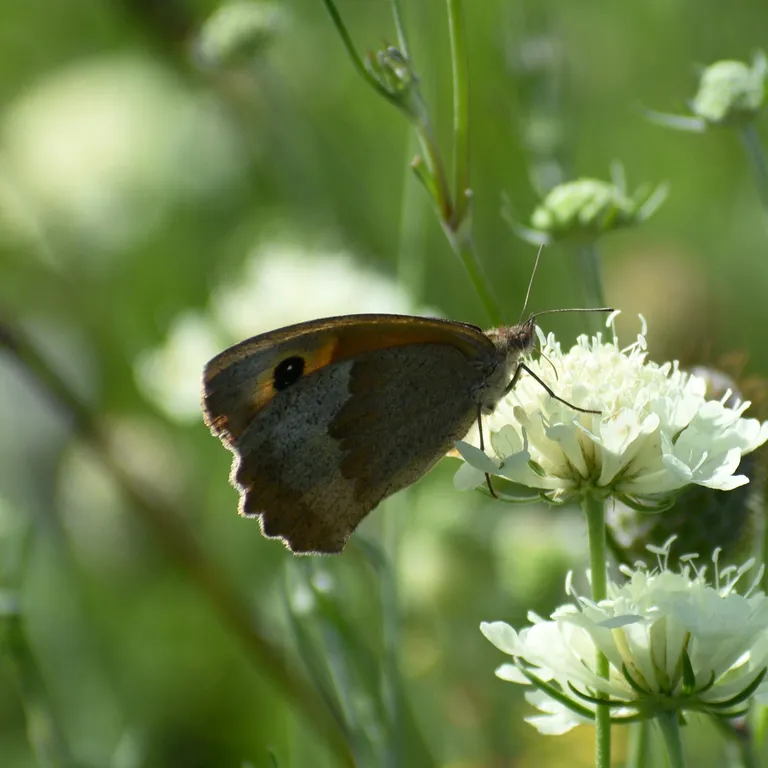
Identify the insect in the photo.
Maniola jurtina
